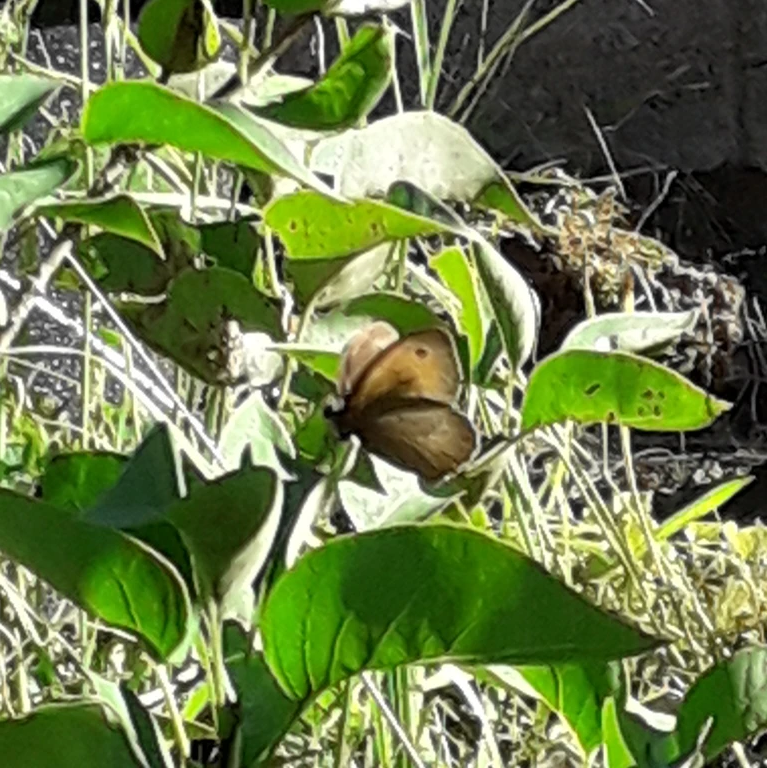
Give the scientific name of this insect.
Maniola jurtina
